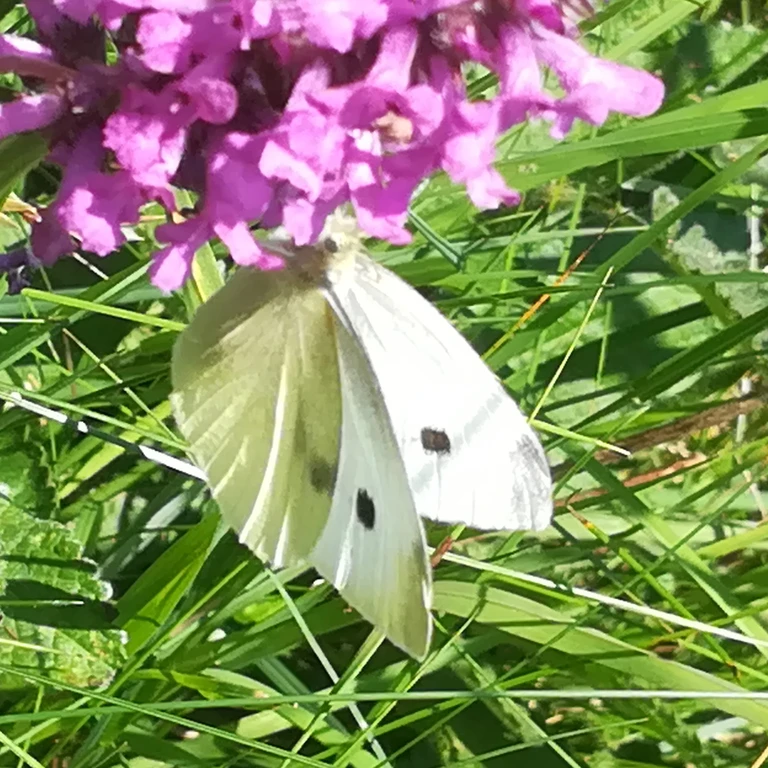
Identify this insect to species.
Pieris rapae
